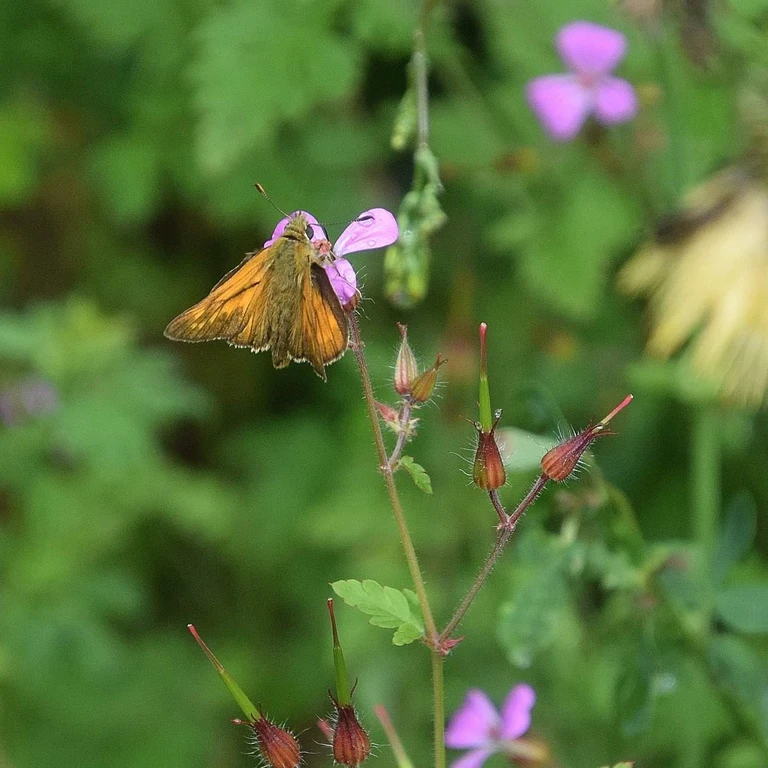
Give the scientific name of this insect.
Ochlodes sylvanus (also Ochlodes venata)
